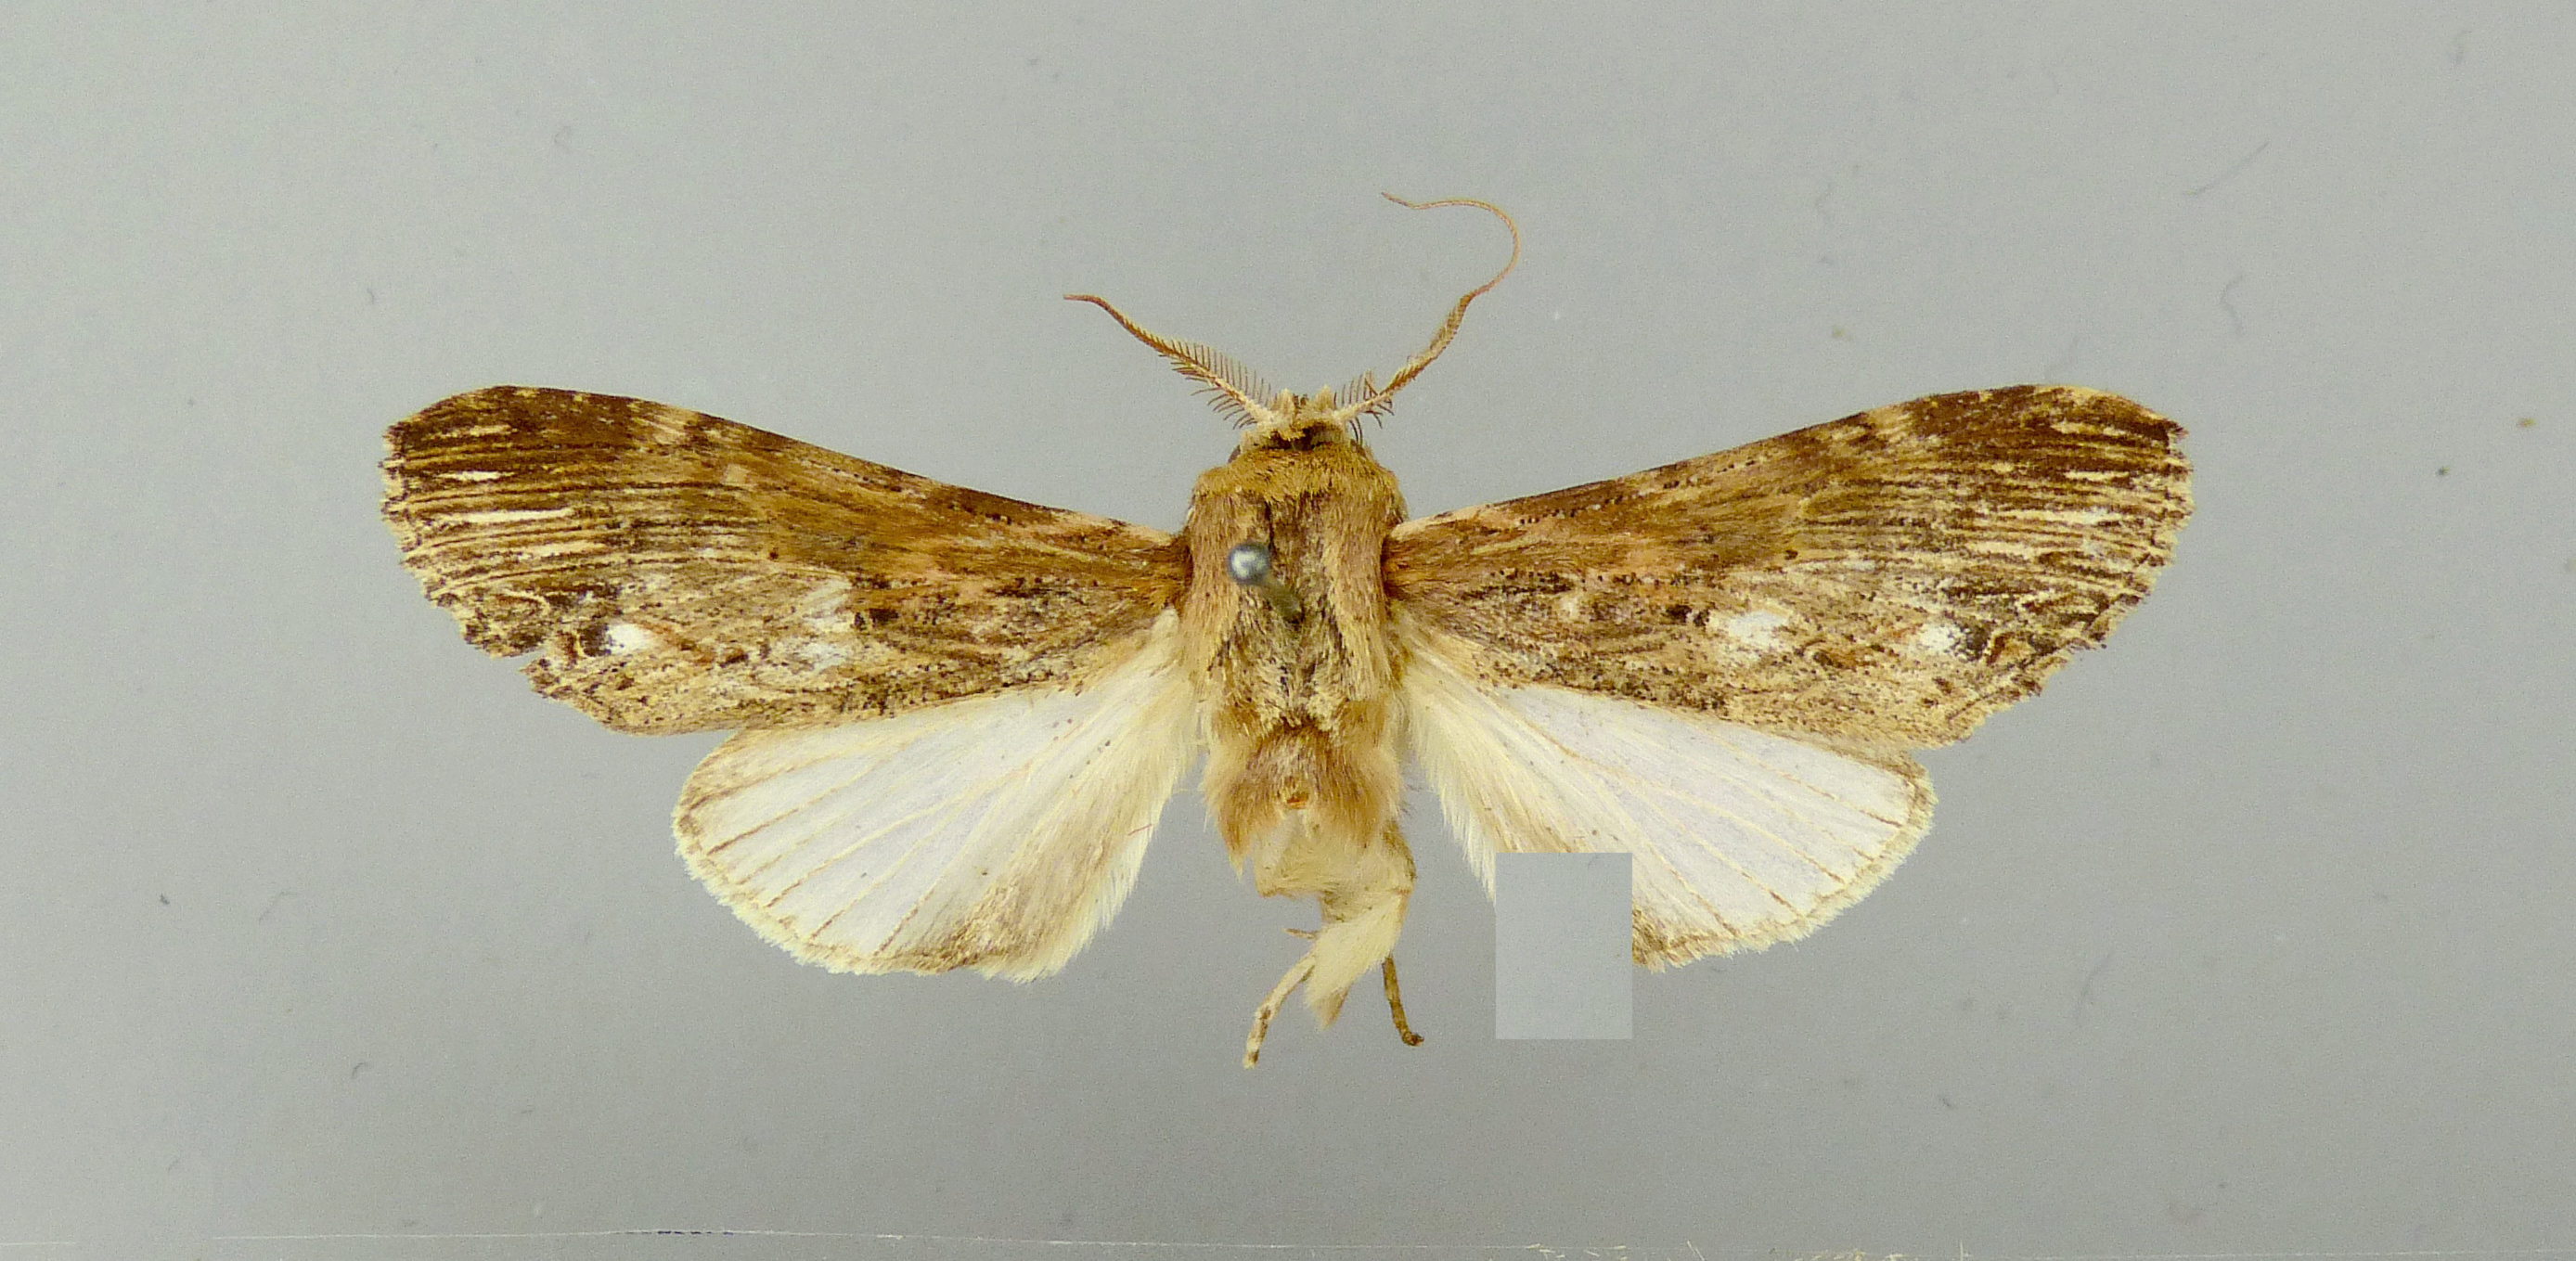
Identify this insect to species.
Dasylophia angustipennis
